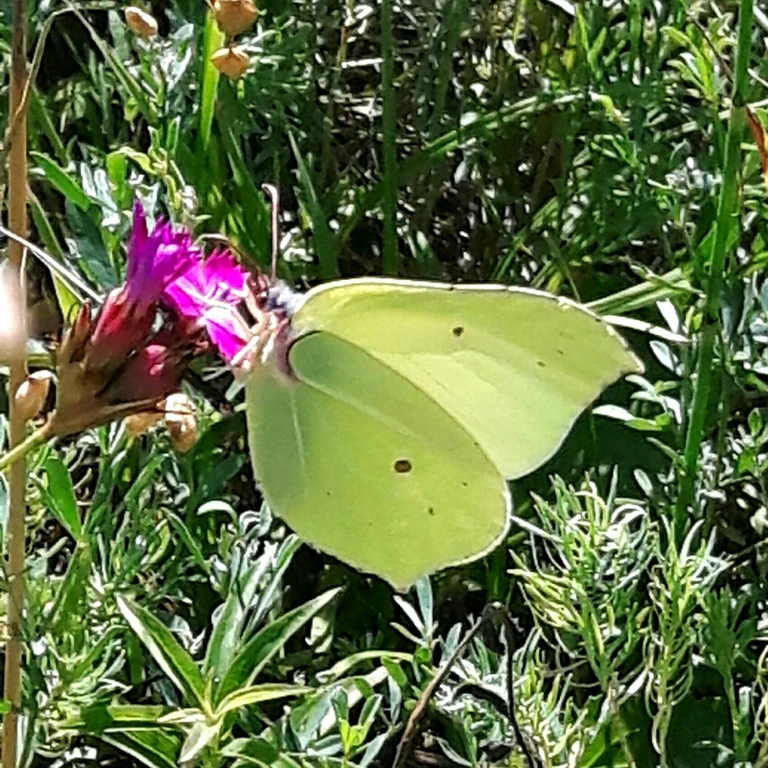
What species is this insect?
Gonepteryx rhamni
